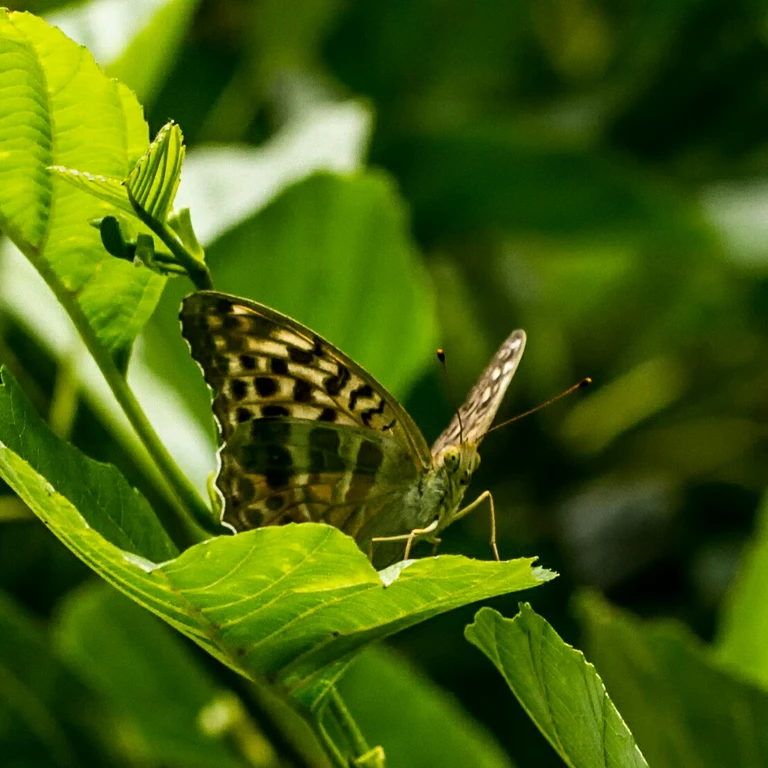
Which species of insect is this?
Argynnis paphia
